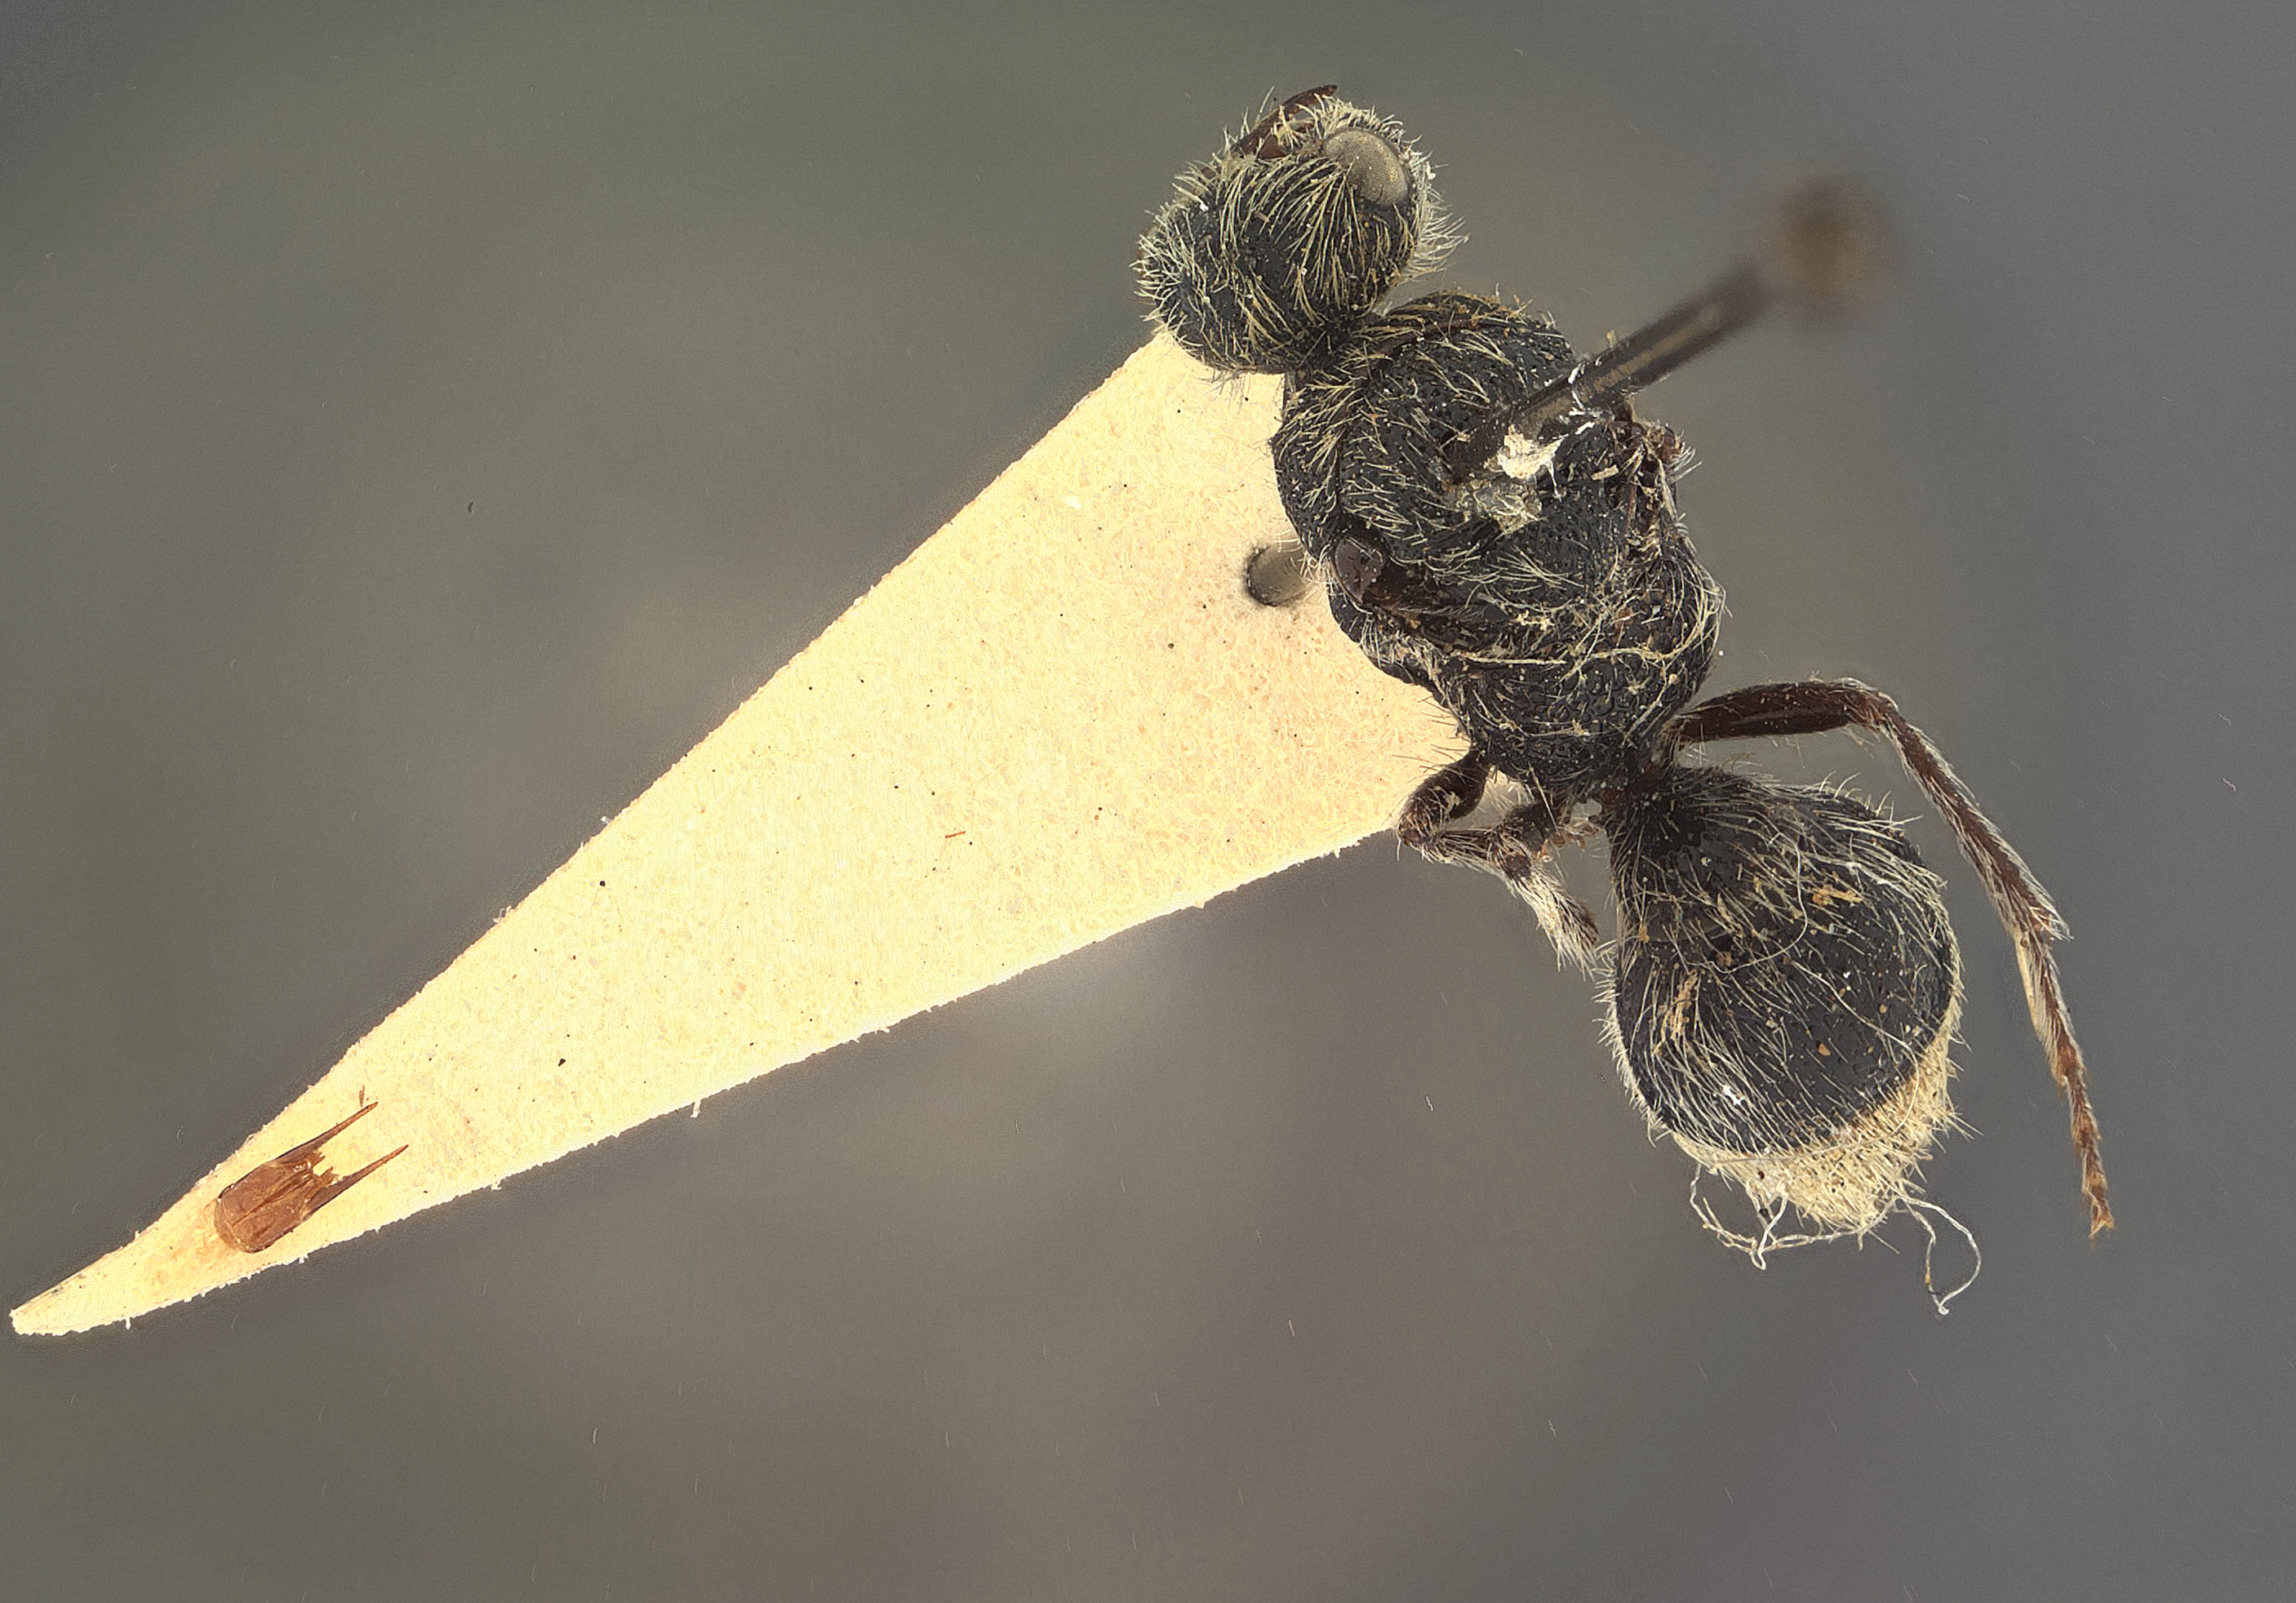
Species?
Pseudomethoca manca
